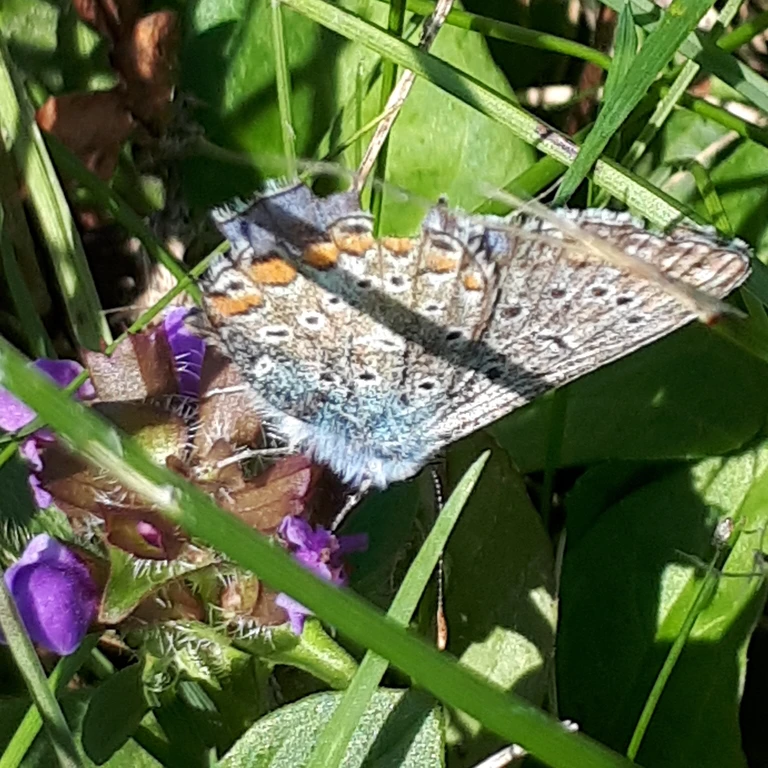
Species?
Polyommatus icarus
